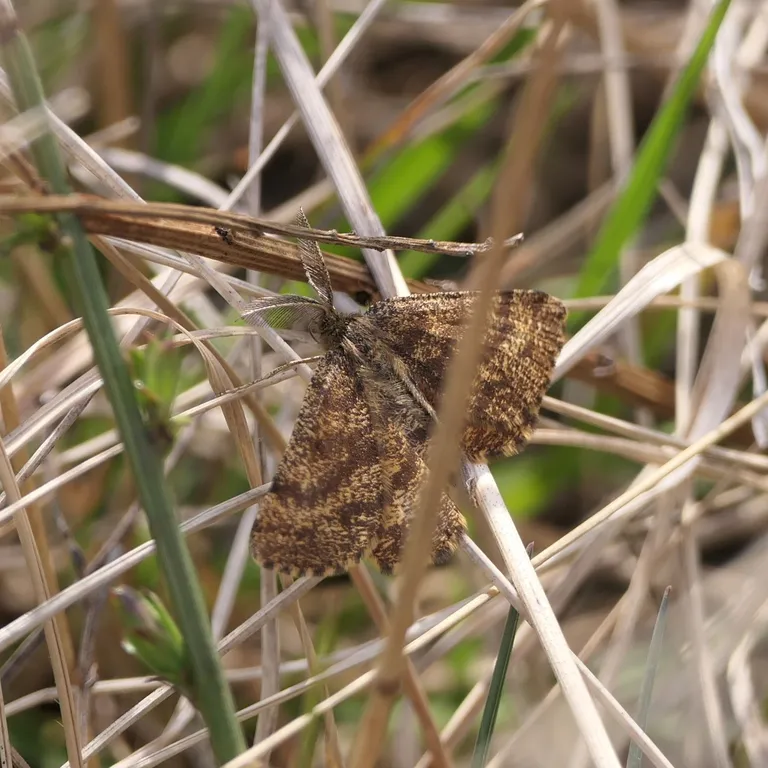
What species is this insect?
Ematurga atomaria
